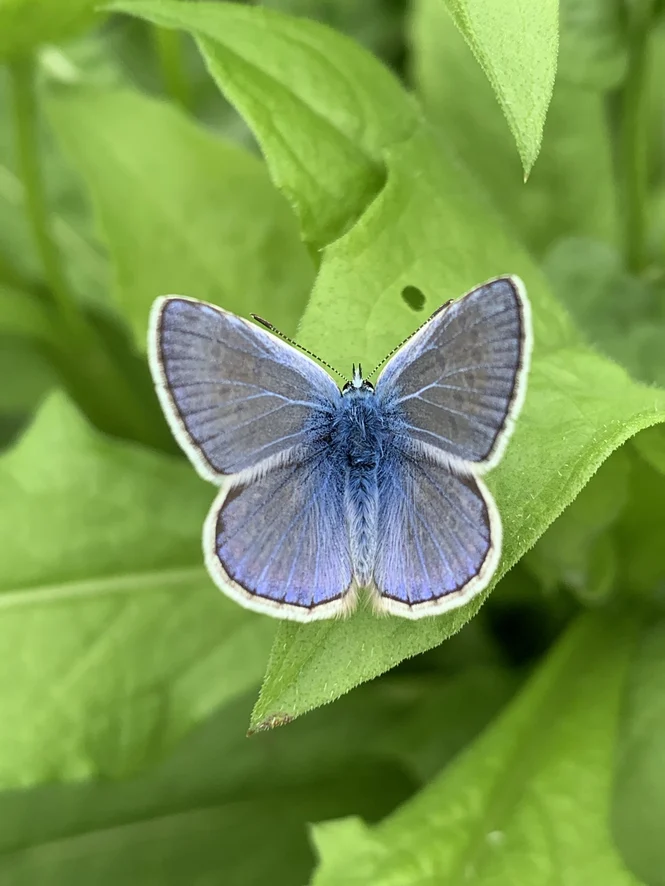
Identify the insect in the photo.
Polyommatus icarus
